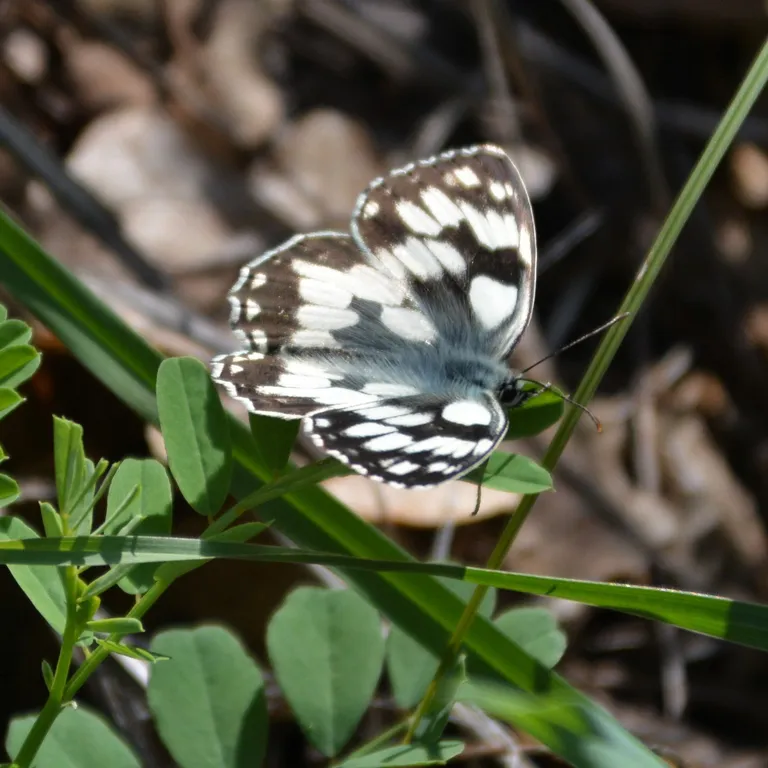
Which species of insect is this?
Melanargia galathea
